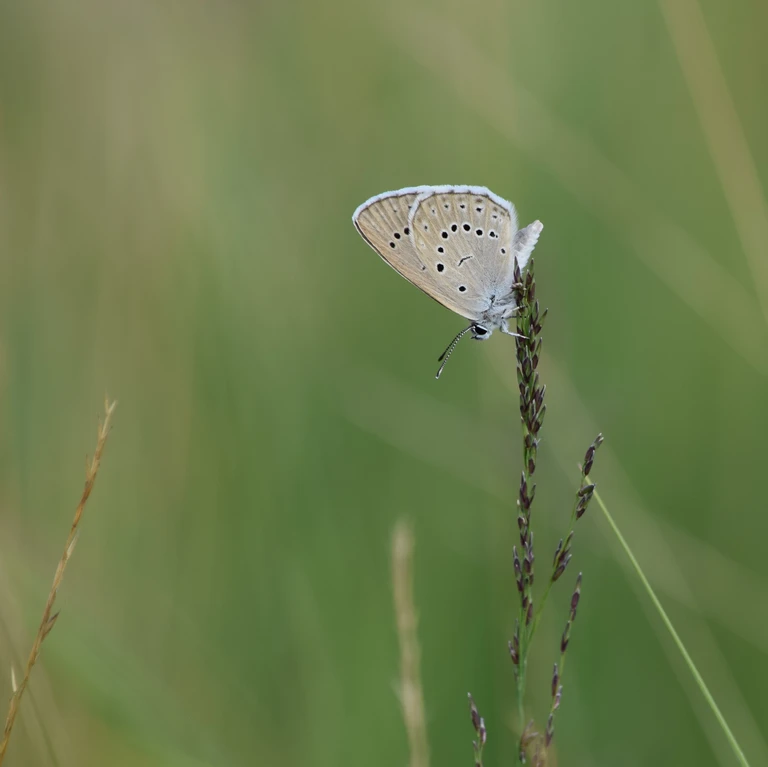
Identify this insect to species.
Phengaris teleius
